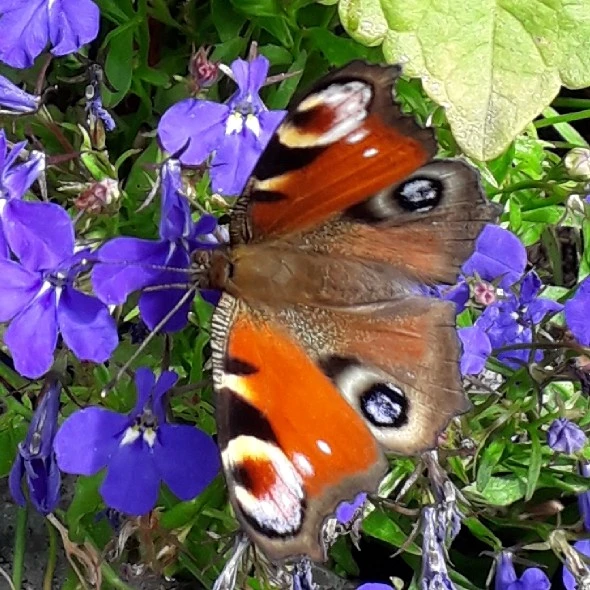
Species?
Aglais io
